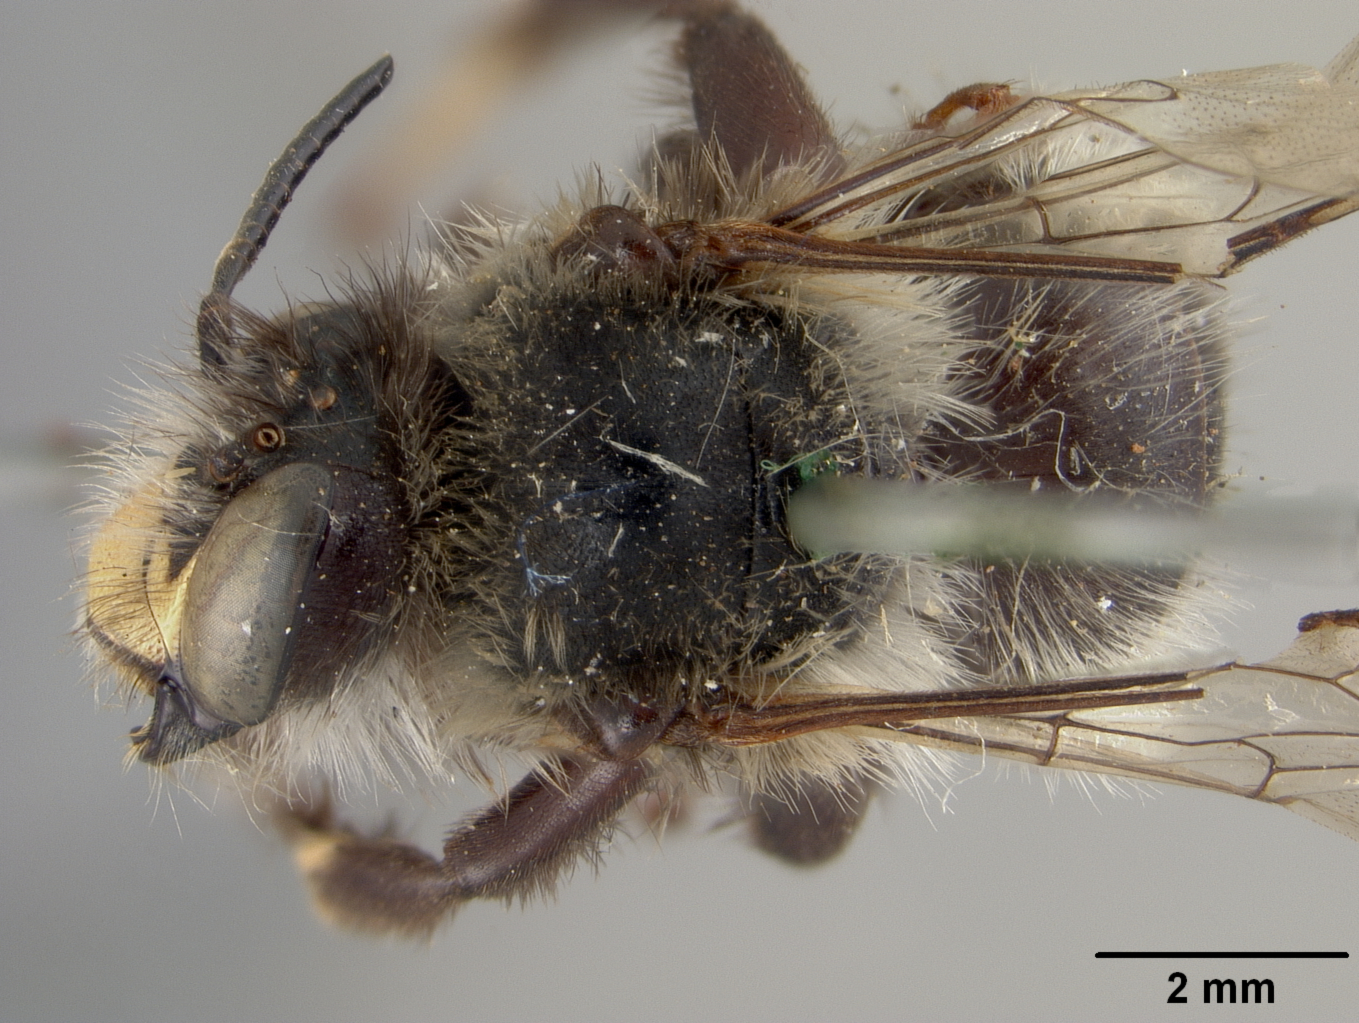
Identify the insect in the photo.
Podalirius syringae
